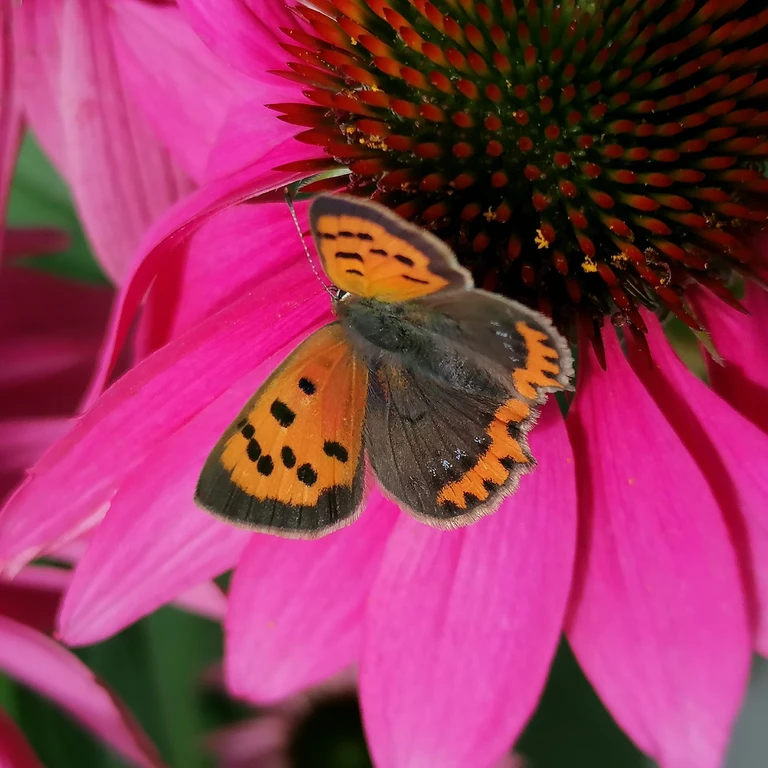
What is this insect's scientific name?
Lycaena phlaeas
